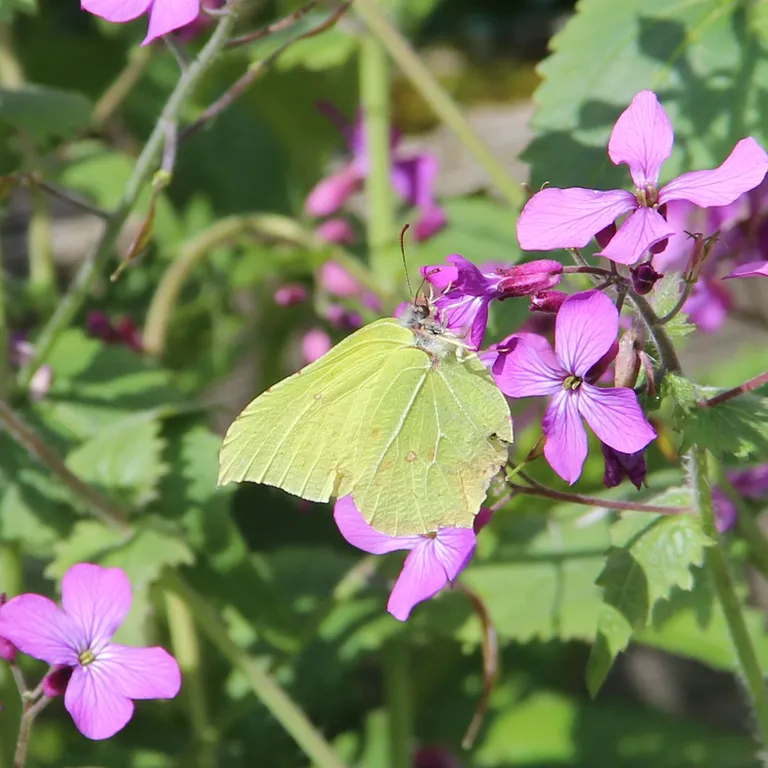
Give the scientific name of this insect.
Gonepteryx rhamni
